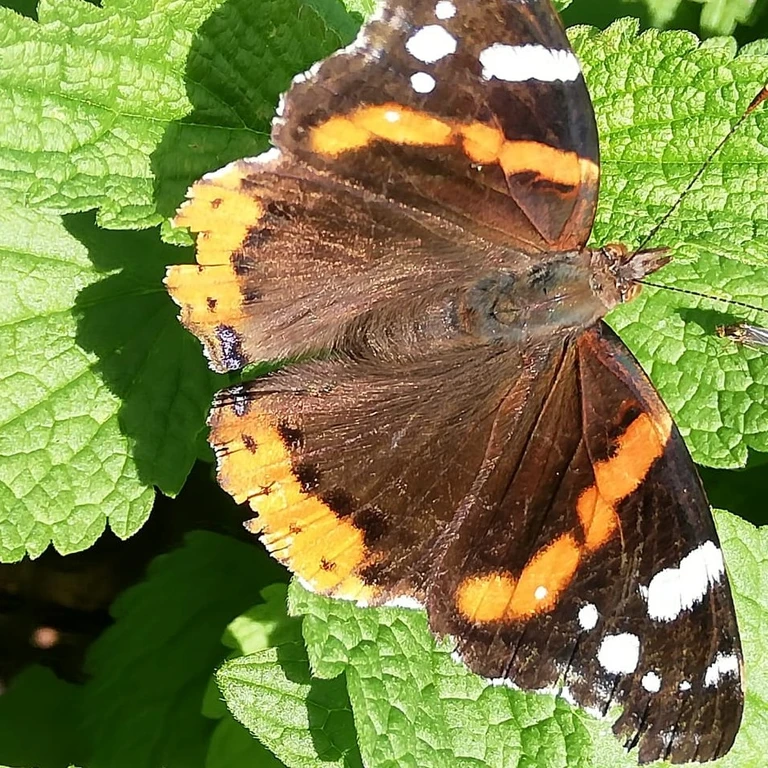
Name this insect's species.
Vanessa atalanta
